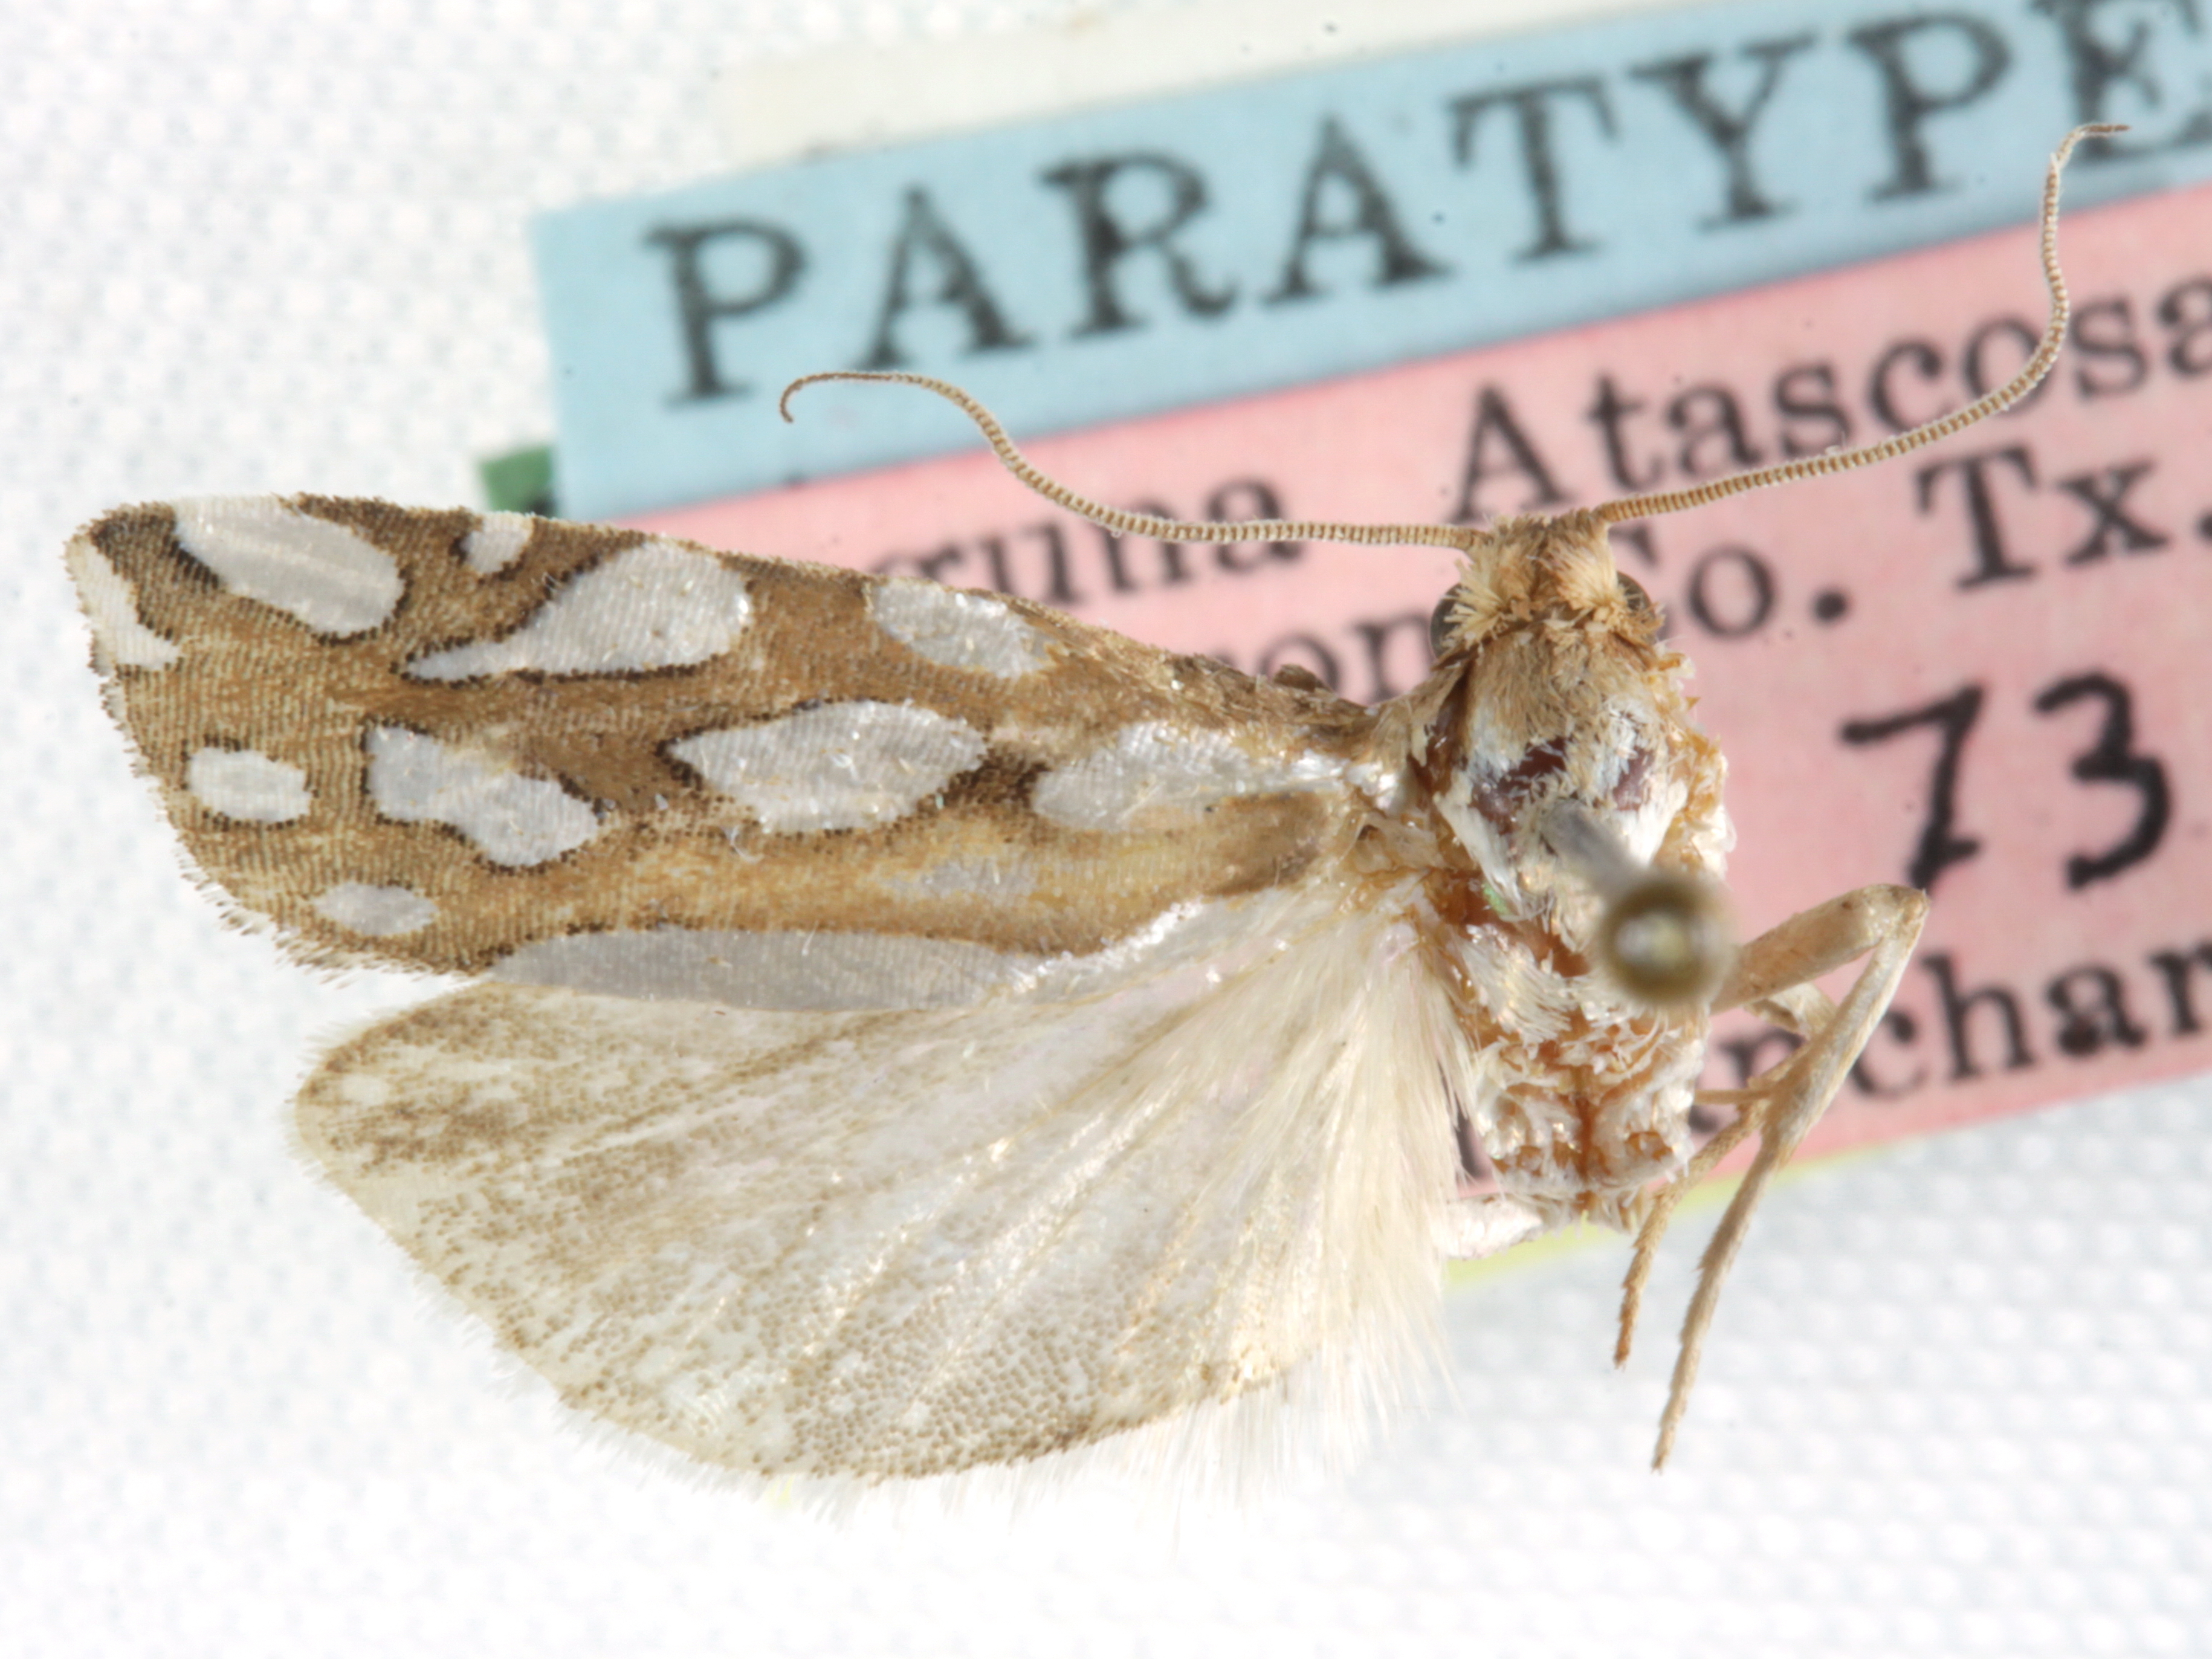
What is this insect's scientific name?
Pelochrista atascosana
